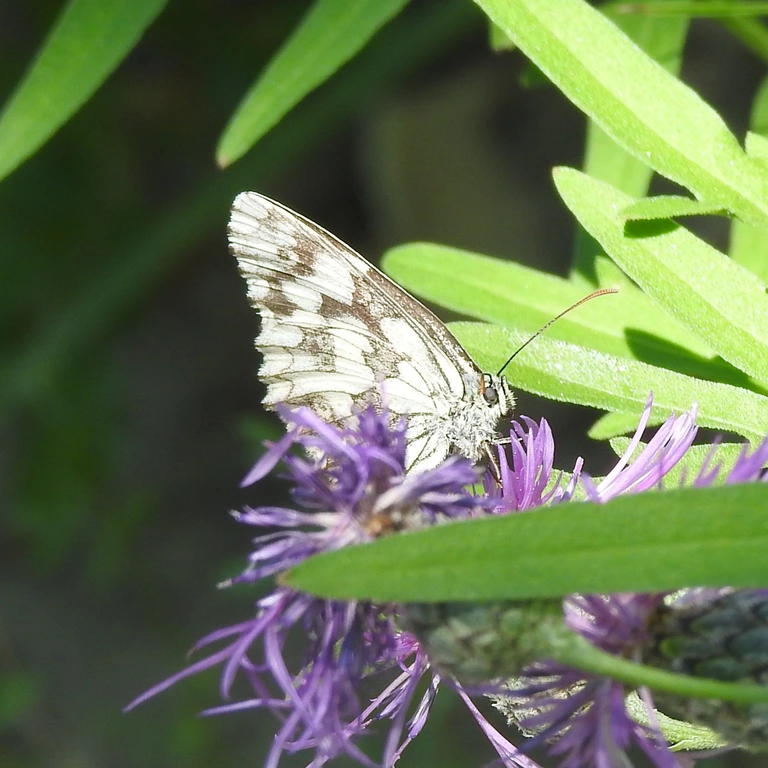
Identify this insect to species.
Melanargia galathea
